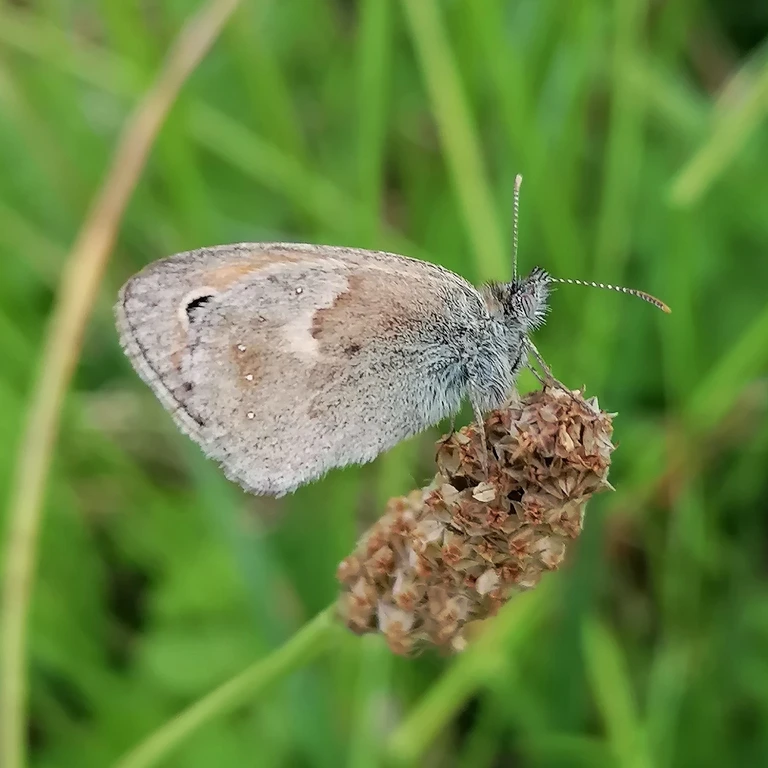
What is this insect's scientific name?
Coenonympha pamphilus
